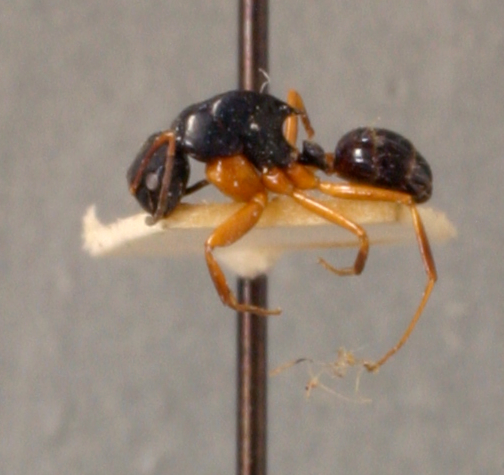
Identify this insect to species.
Camponotus lauensis
